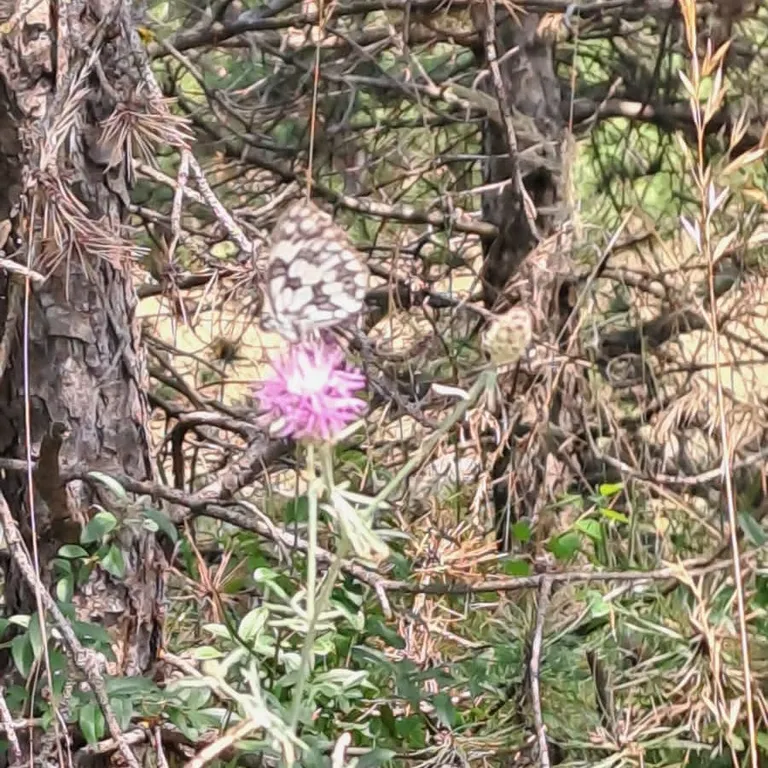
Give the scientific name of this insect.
Melanargia galathea
